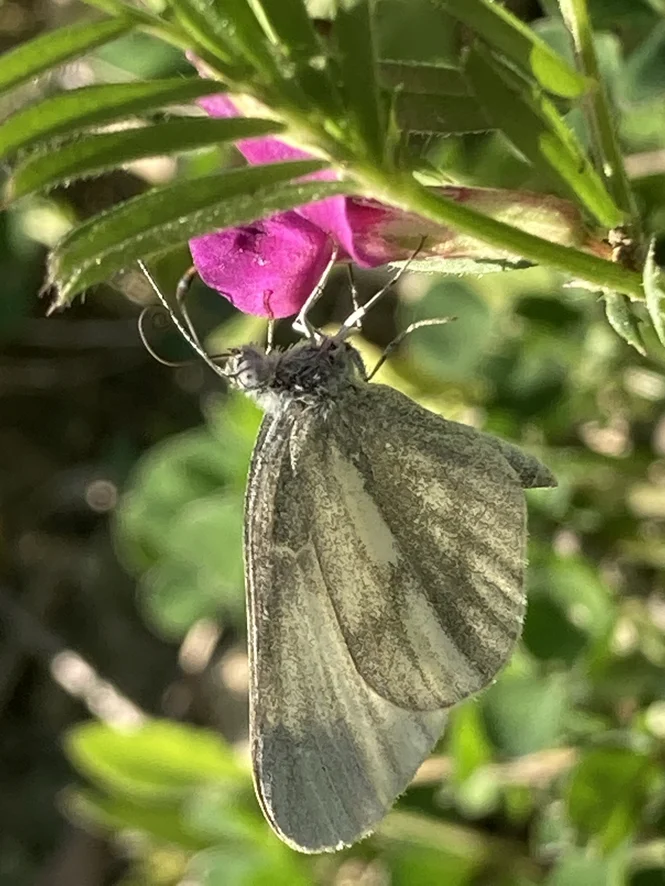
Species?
Leptidea sinapis/juvernica
